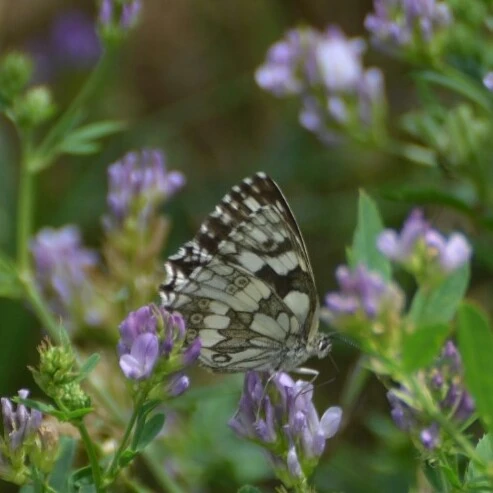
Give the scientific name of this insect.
Melanargia galathea
